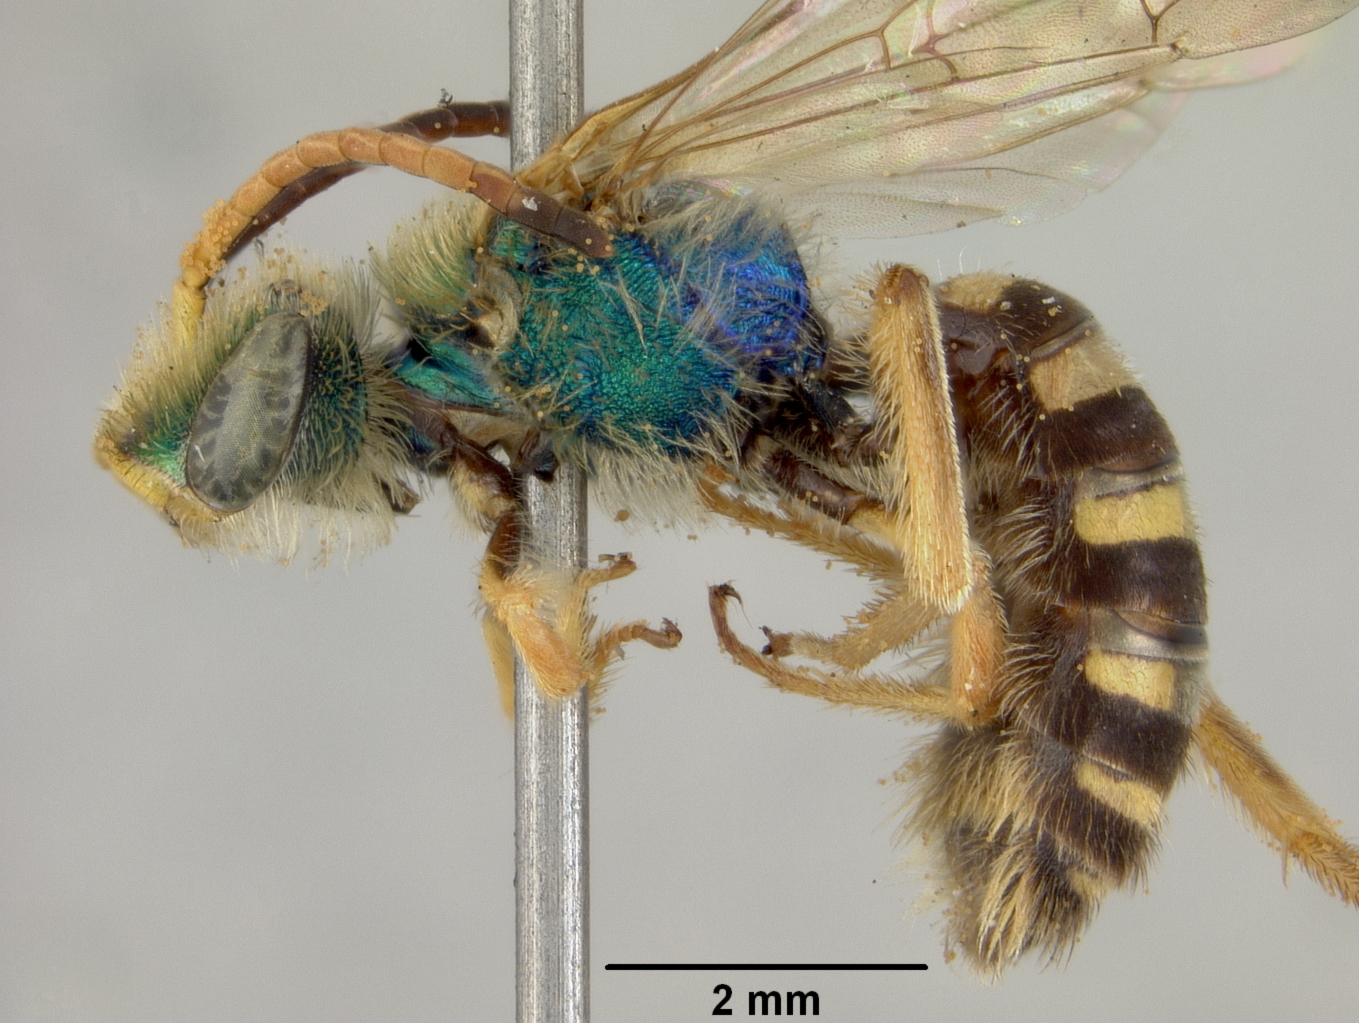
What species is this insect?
Agapostemon nasutus
